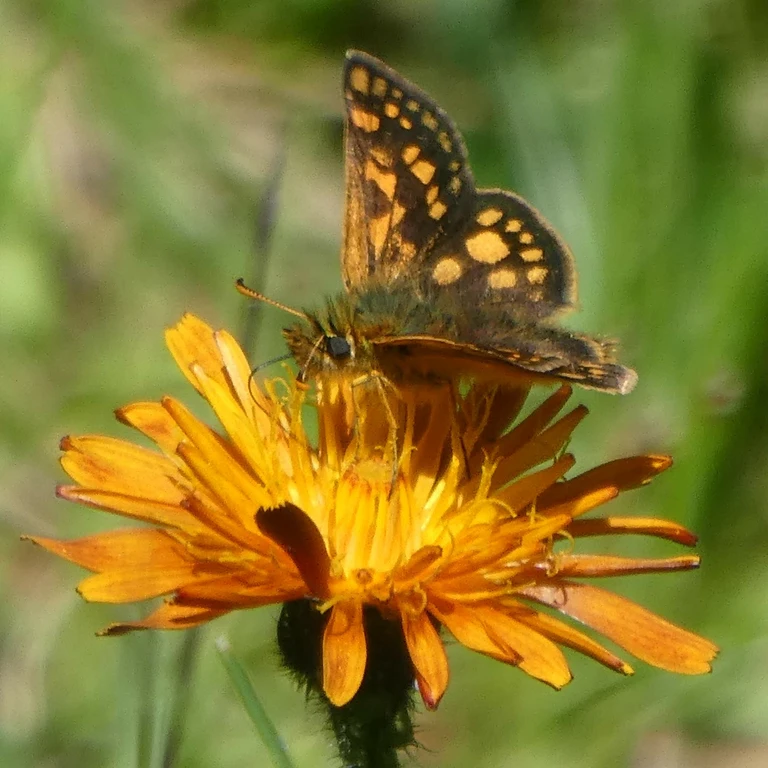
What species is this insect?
Carterocephalus palaemon
